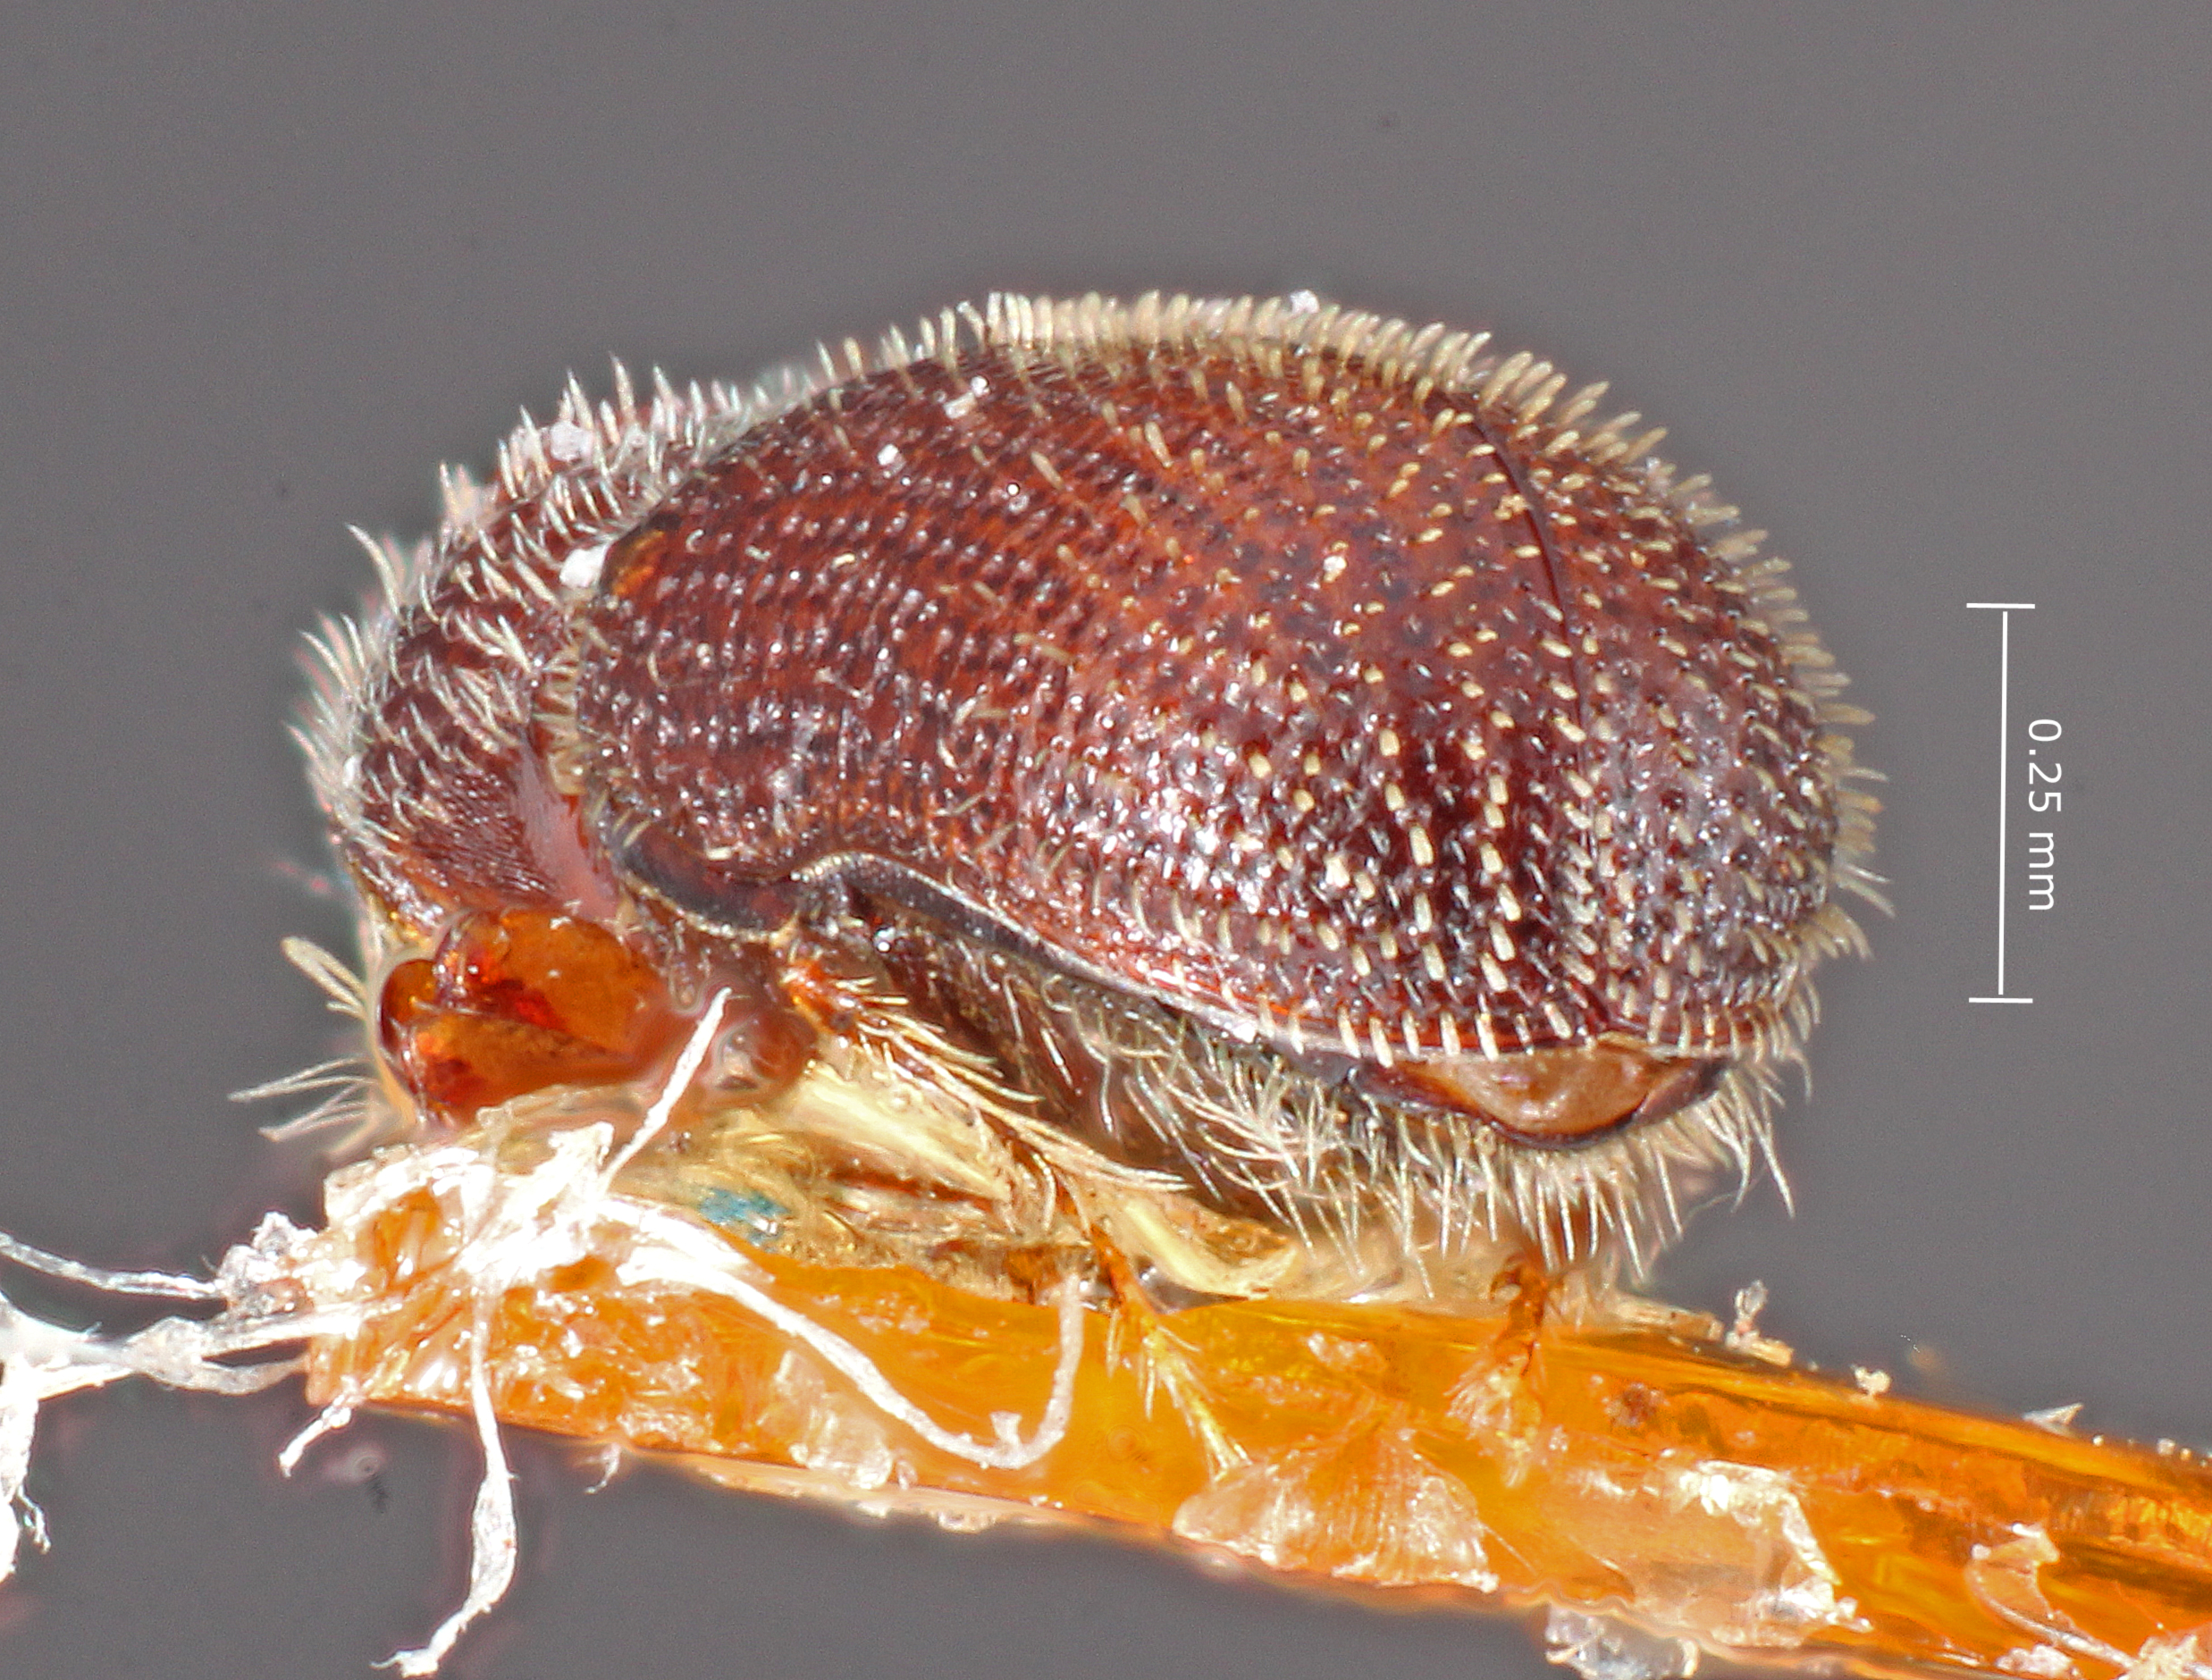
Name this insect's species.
Thysanoes berschemiae
